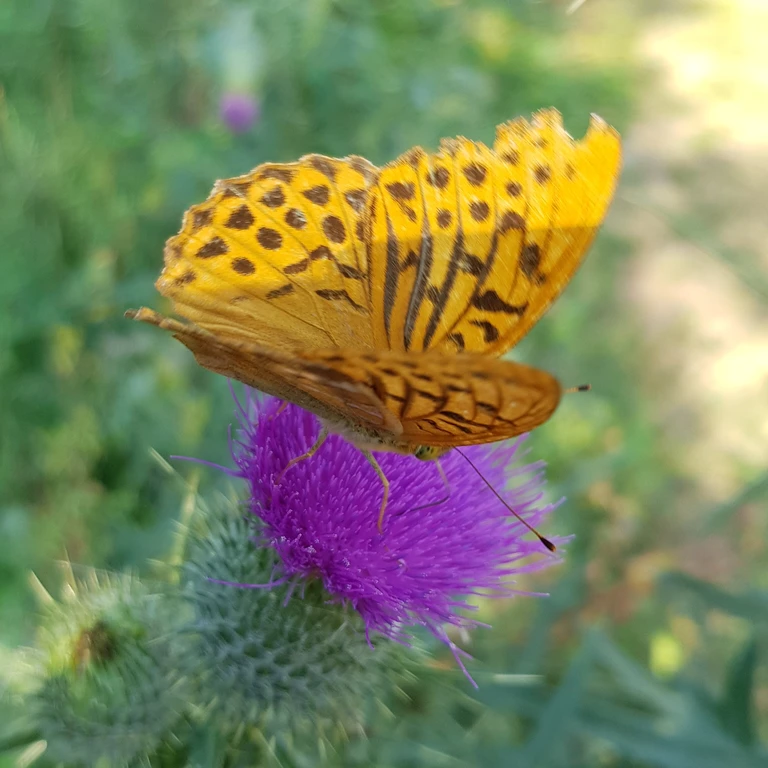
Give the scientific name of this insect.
Argynnis paphia
